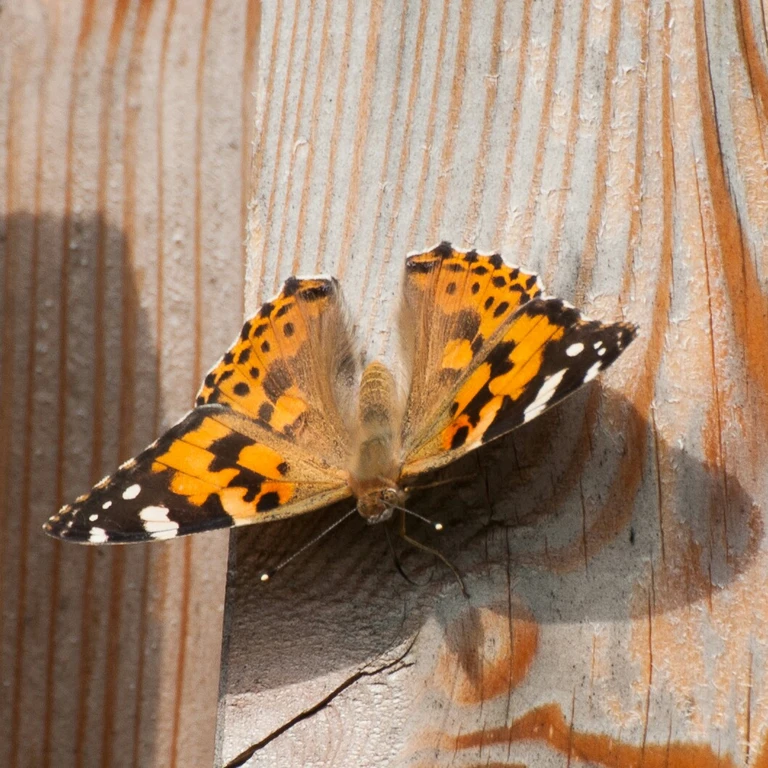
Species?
Vanessa cardui
